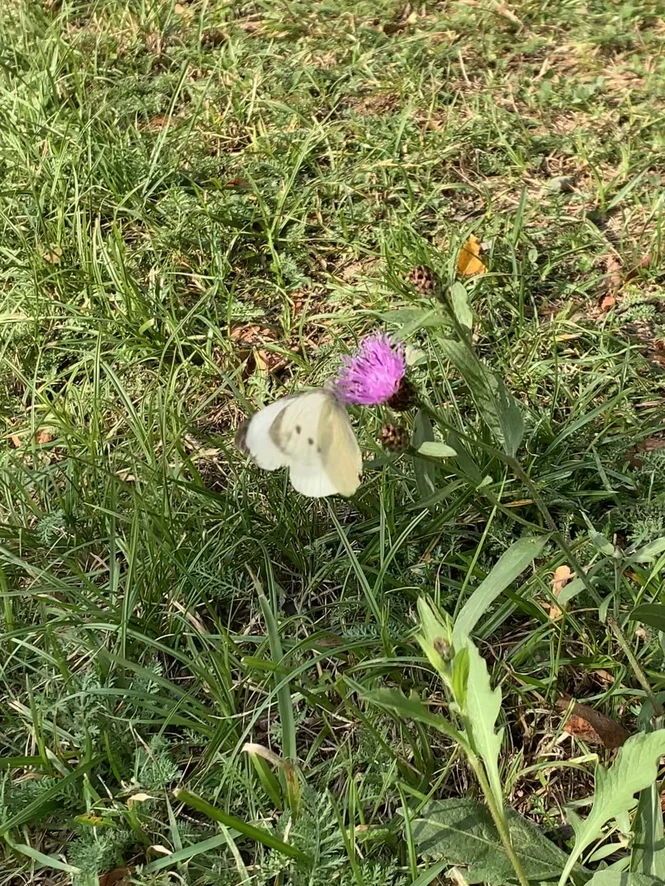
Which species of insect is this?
Pieris brassicae
